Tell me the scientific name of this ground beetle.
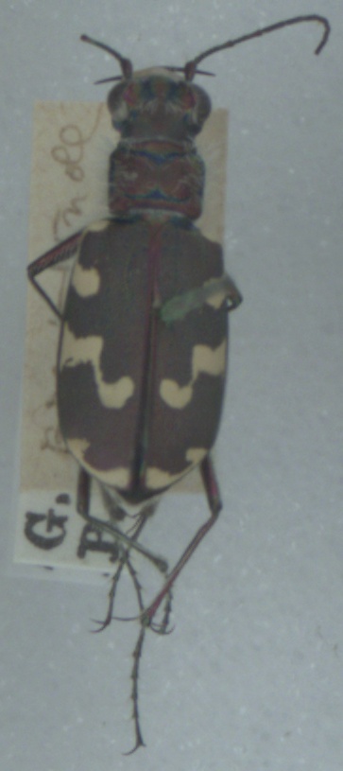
Cicindela maritima
